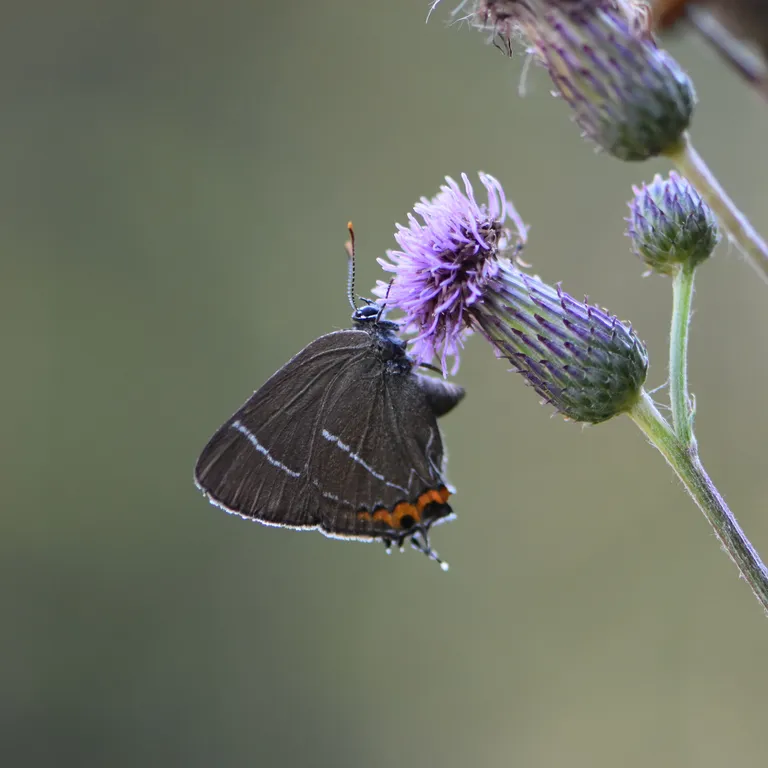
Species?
Satyrium w-album
